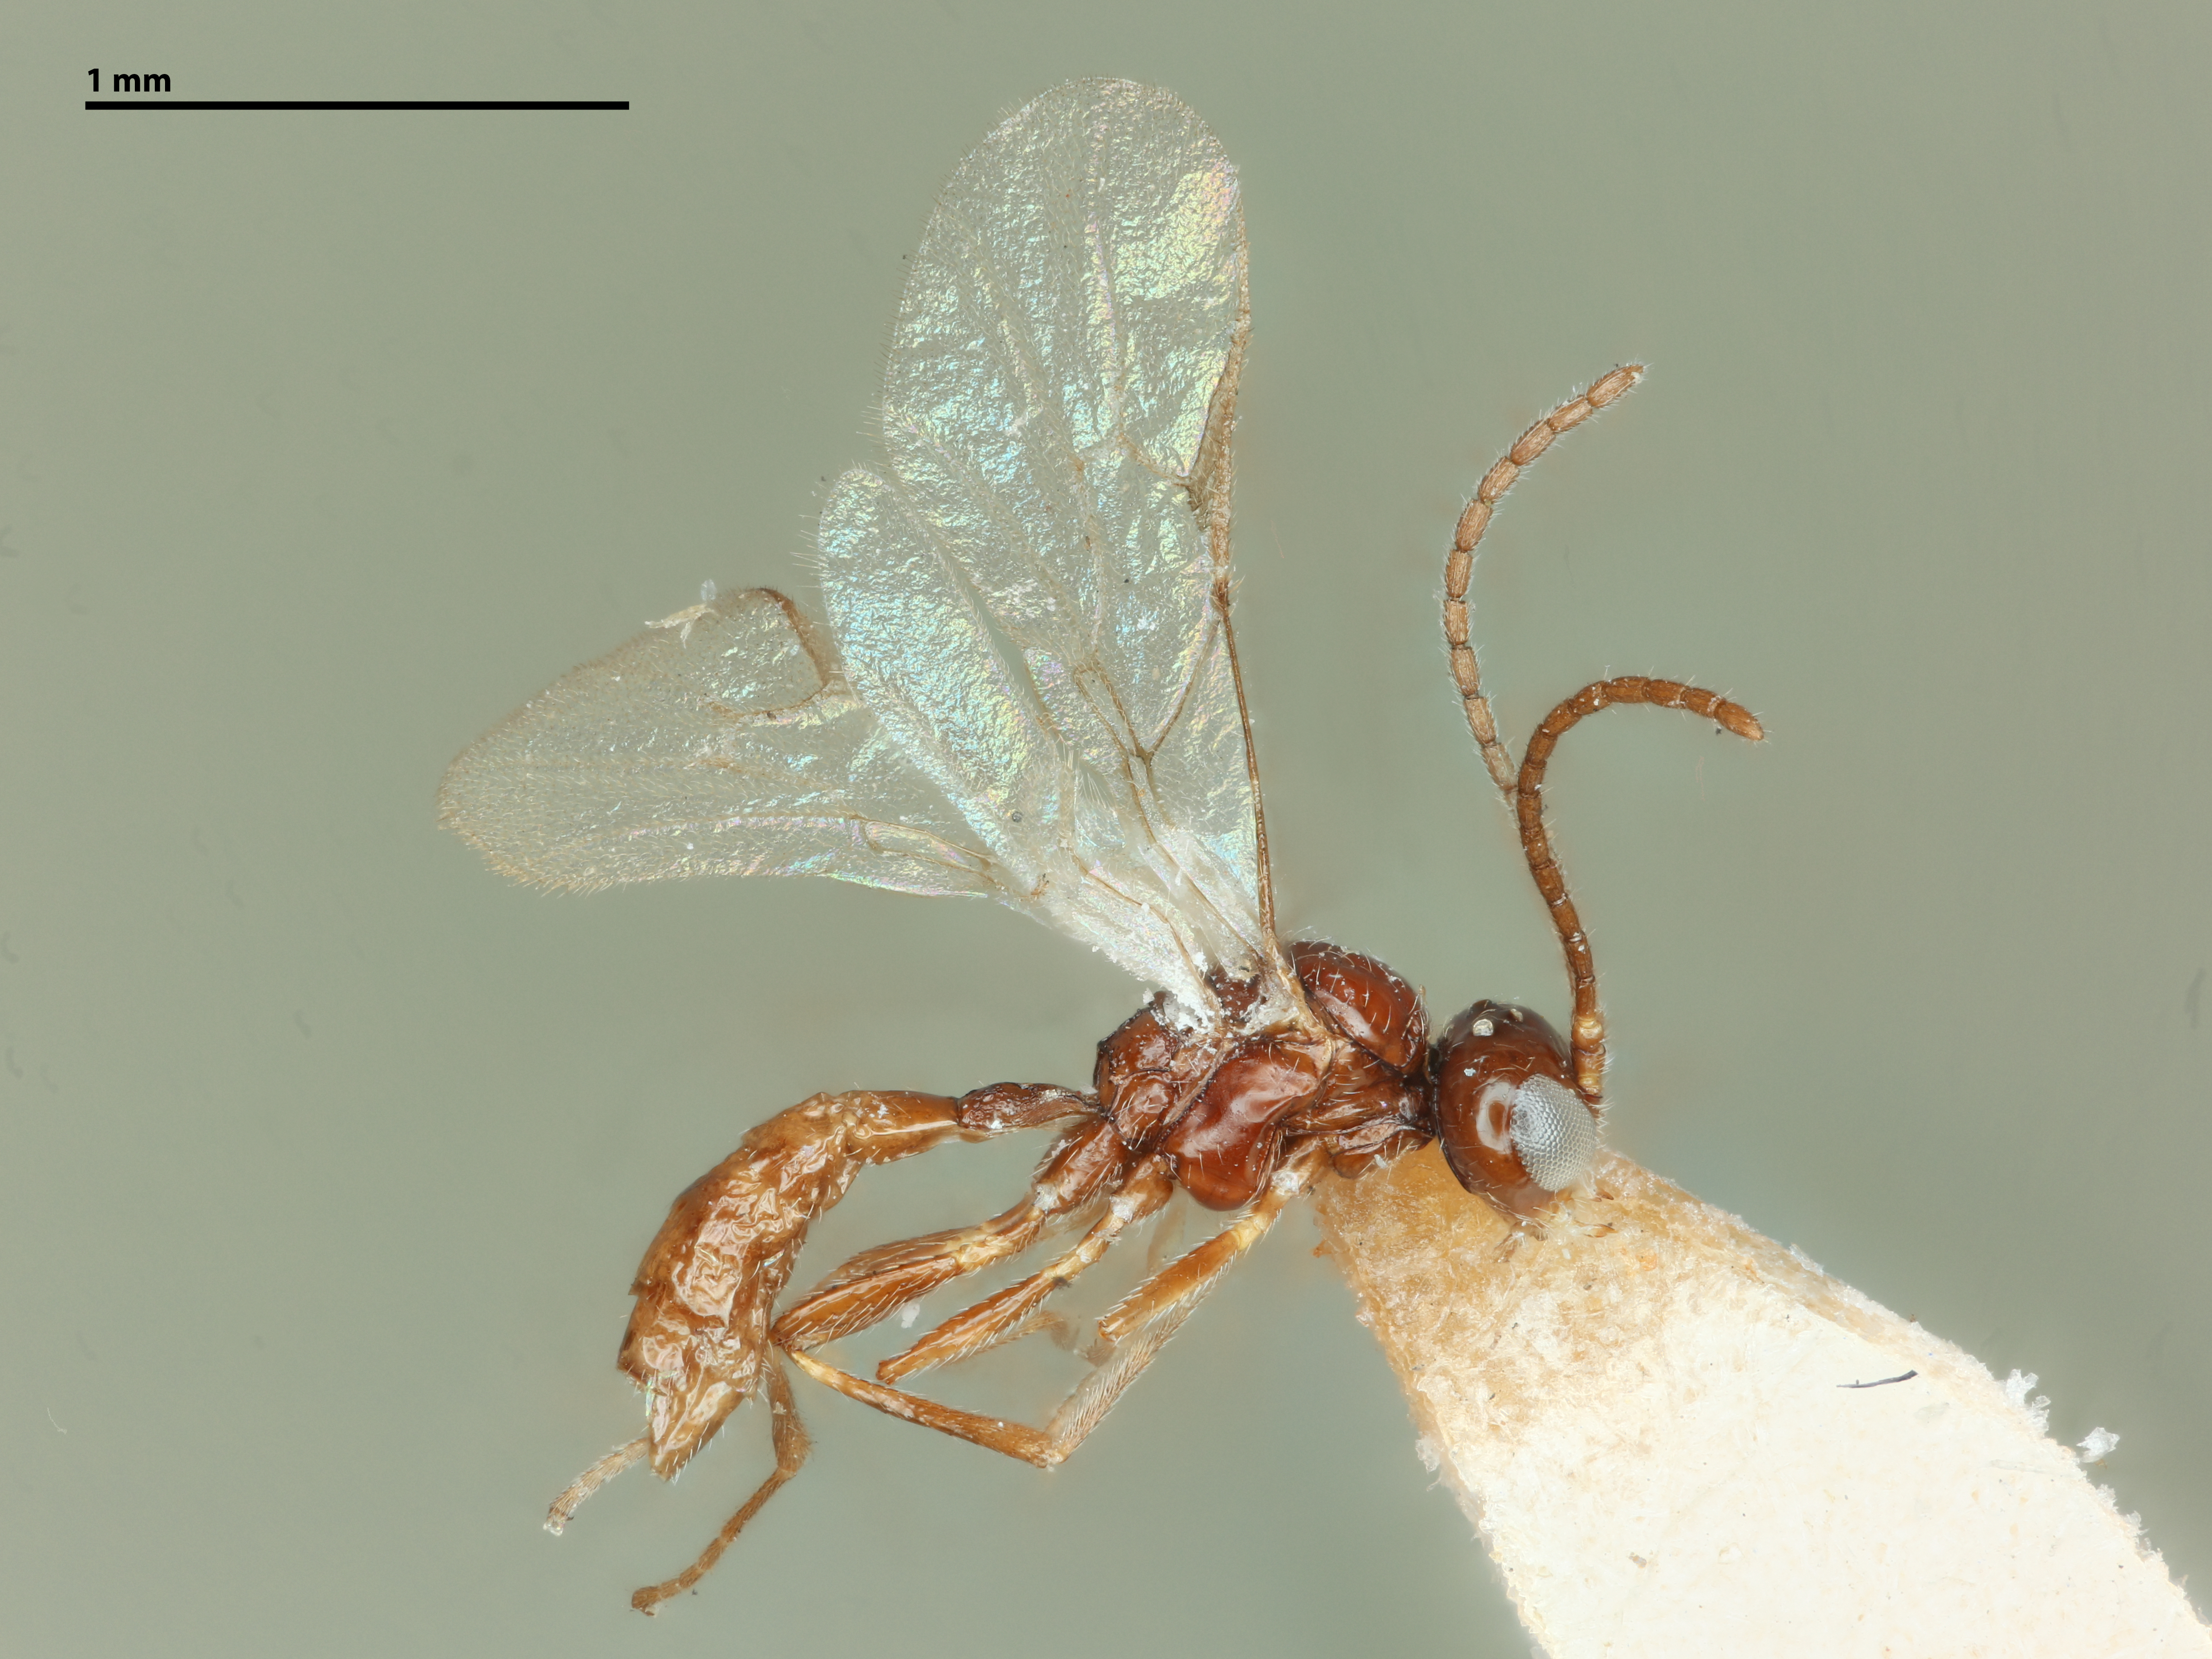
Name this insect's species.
Aphidius obscuripes
